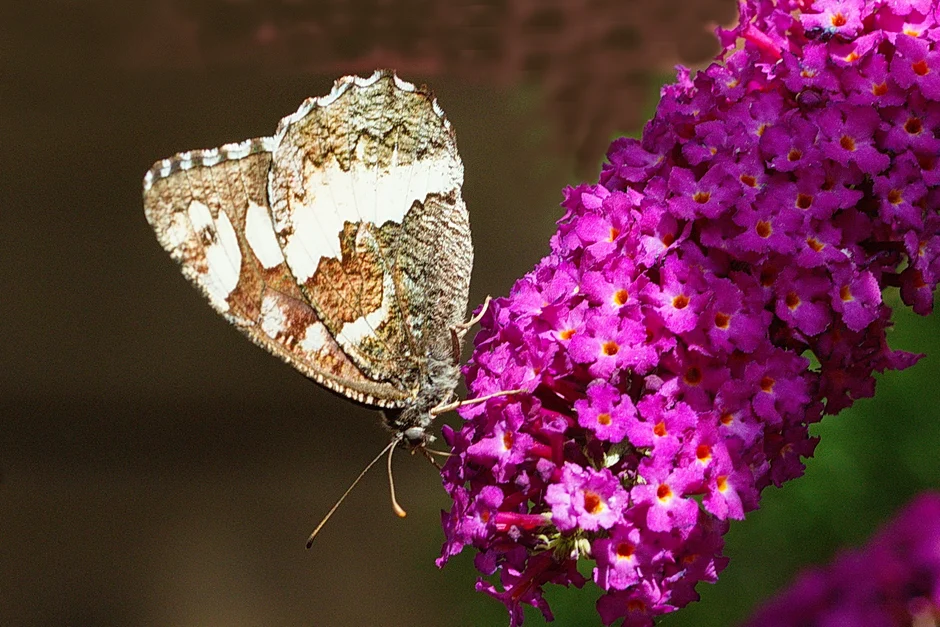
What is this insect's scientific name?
Brintesia circe
